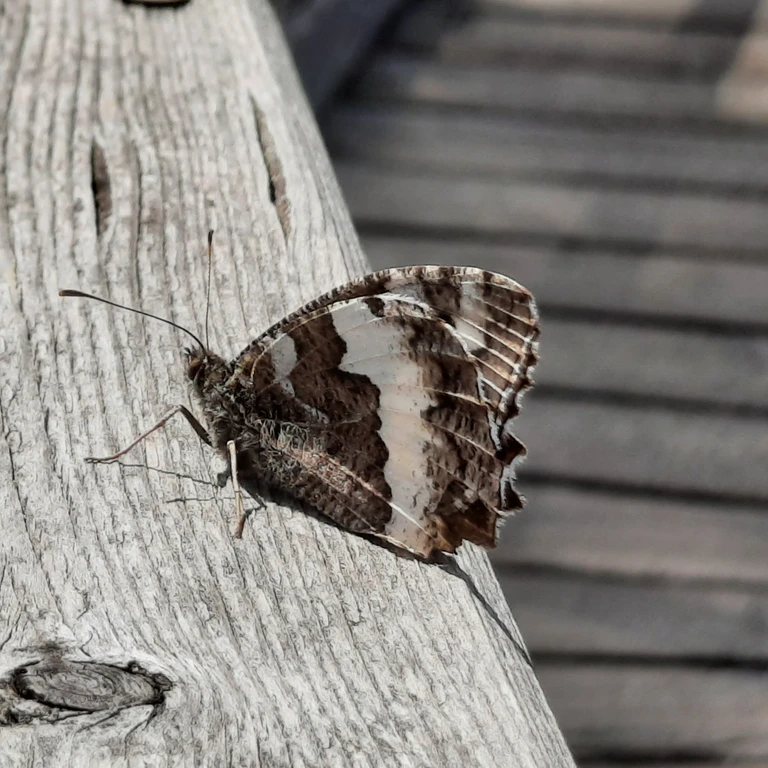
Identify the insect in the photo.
Brintesia circe
